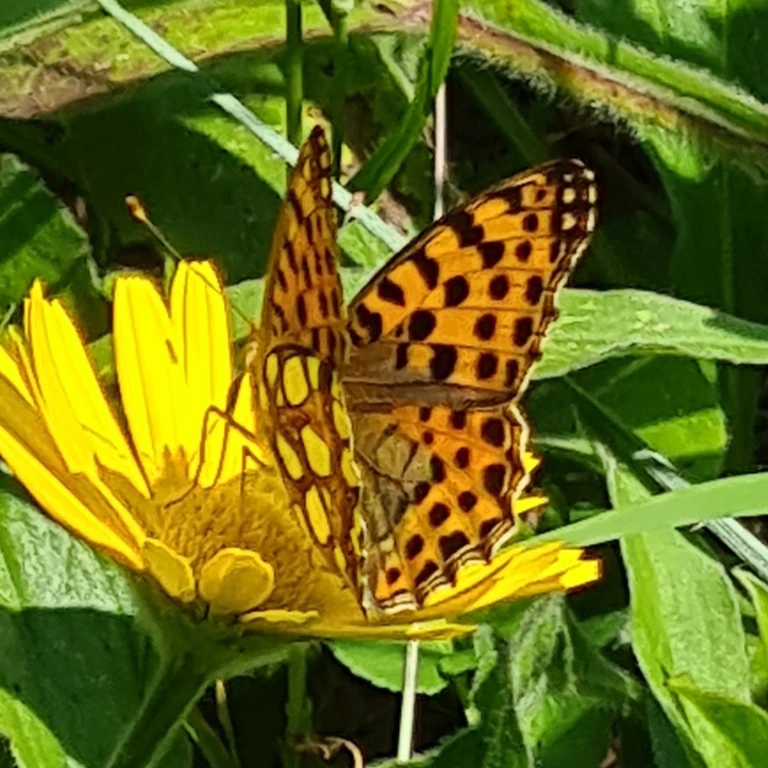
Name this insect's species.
Issoria lathonia
